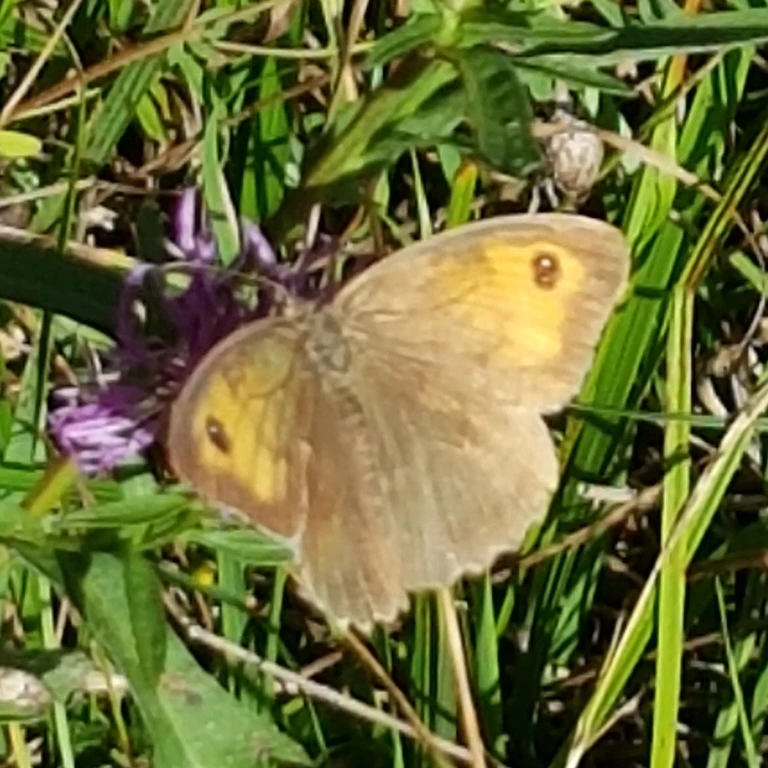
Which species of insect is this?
Maniola jurtina
